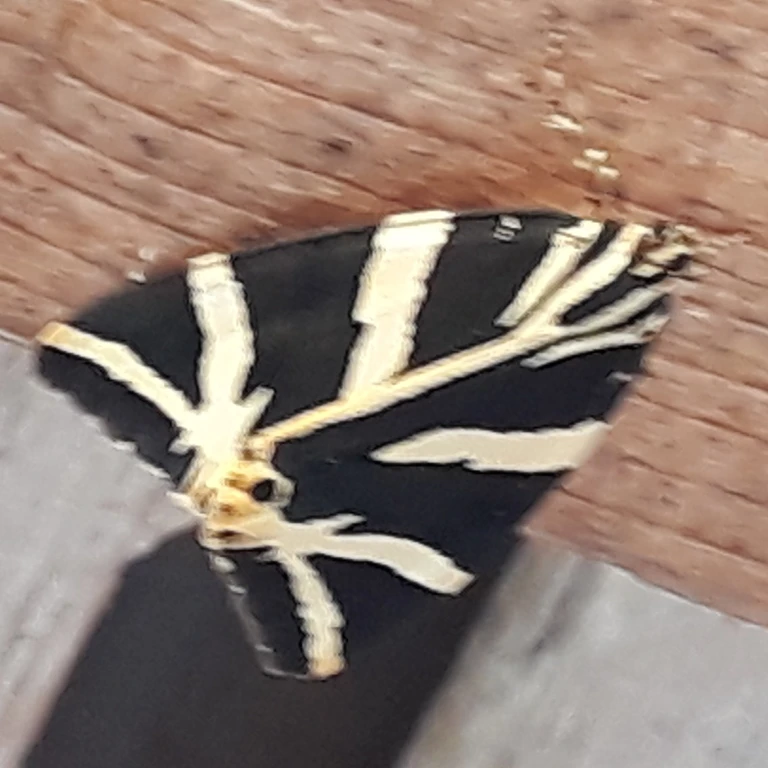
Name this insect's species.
Euplagia quadripunctaria
